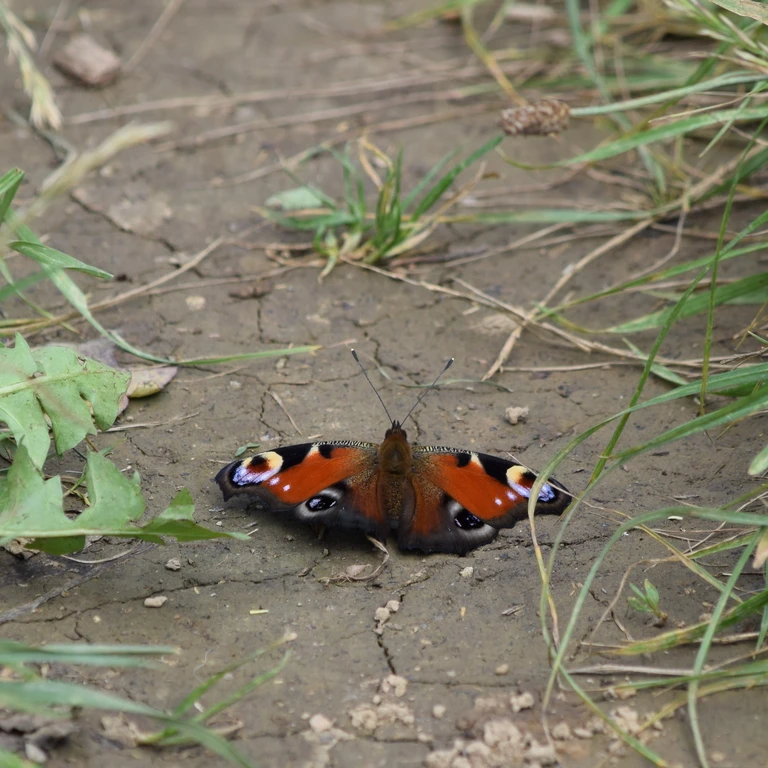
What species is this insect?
Aglais io
